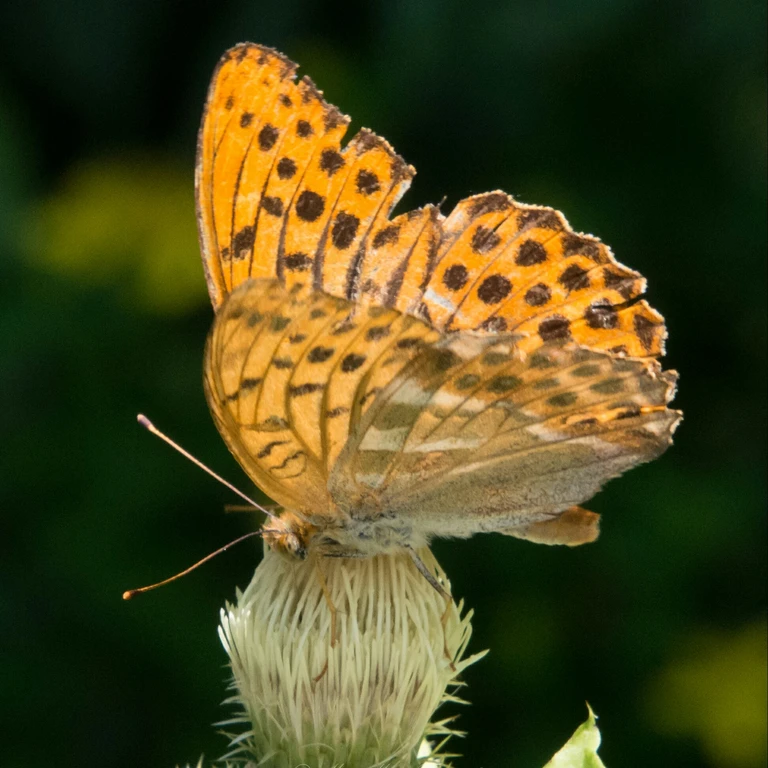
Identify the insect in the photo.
Argynnis paphia
